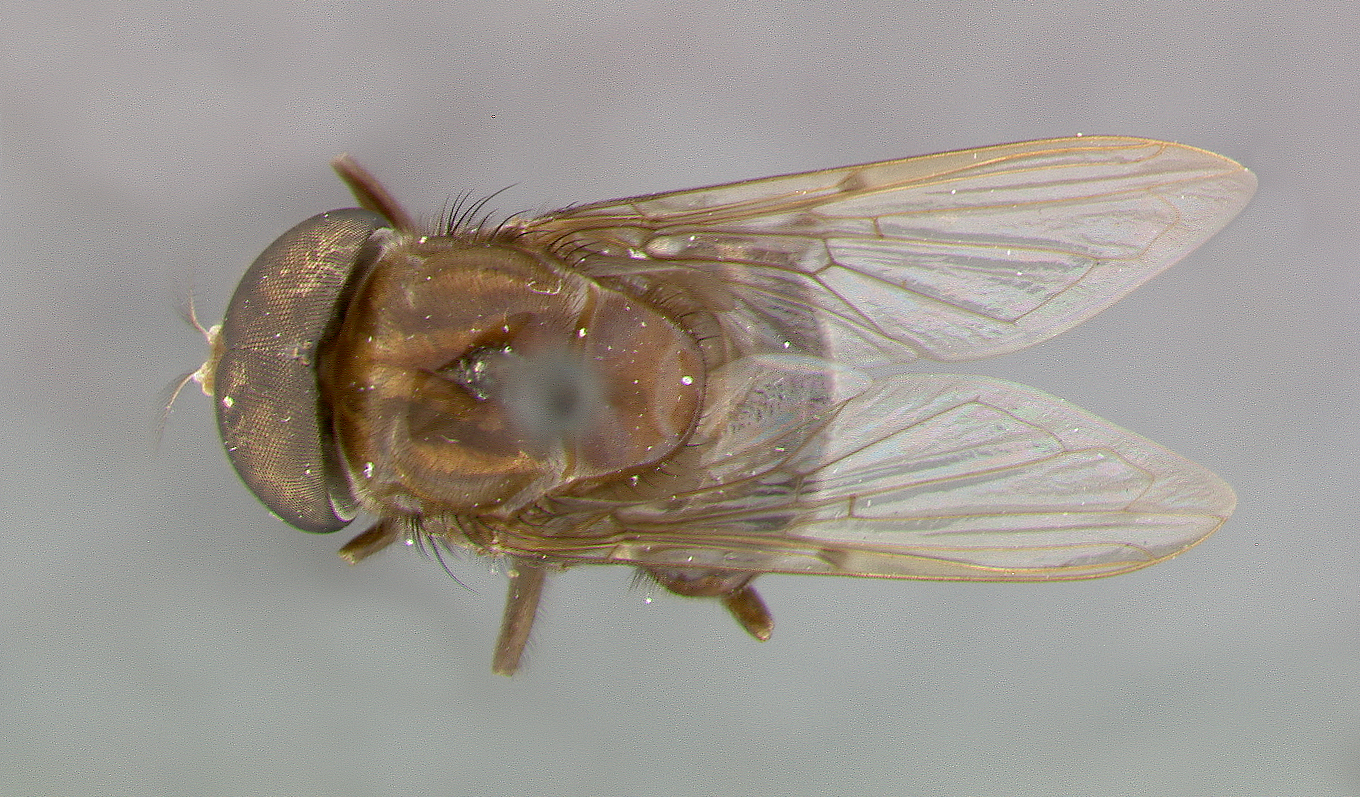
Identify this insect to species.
Volucella incommoda
